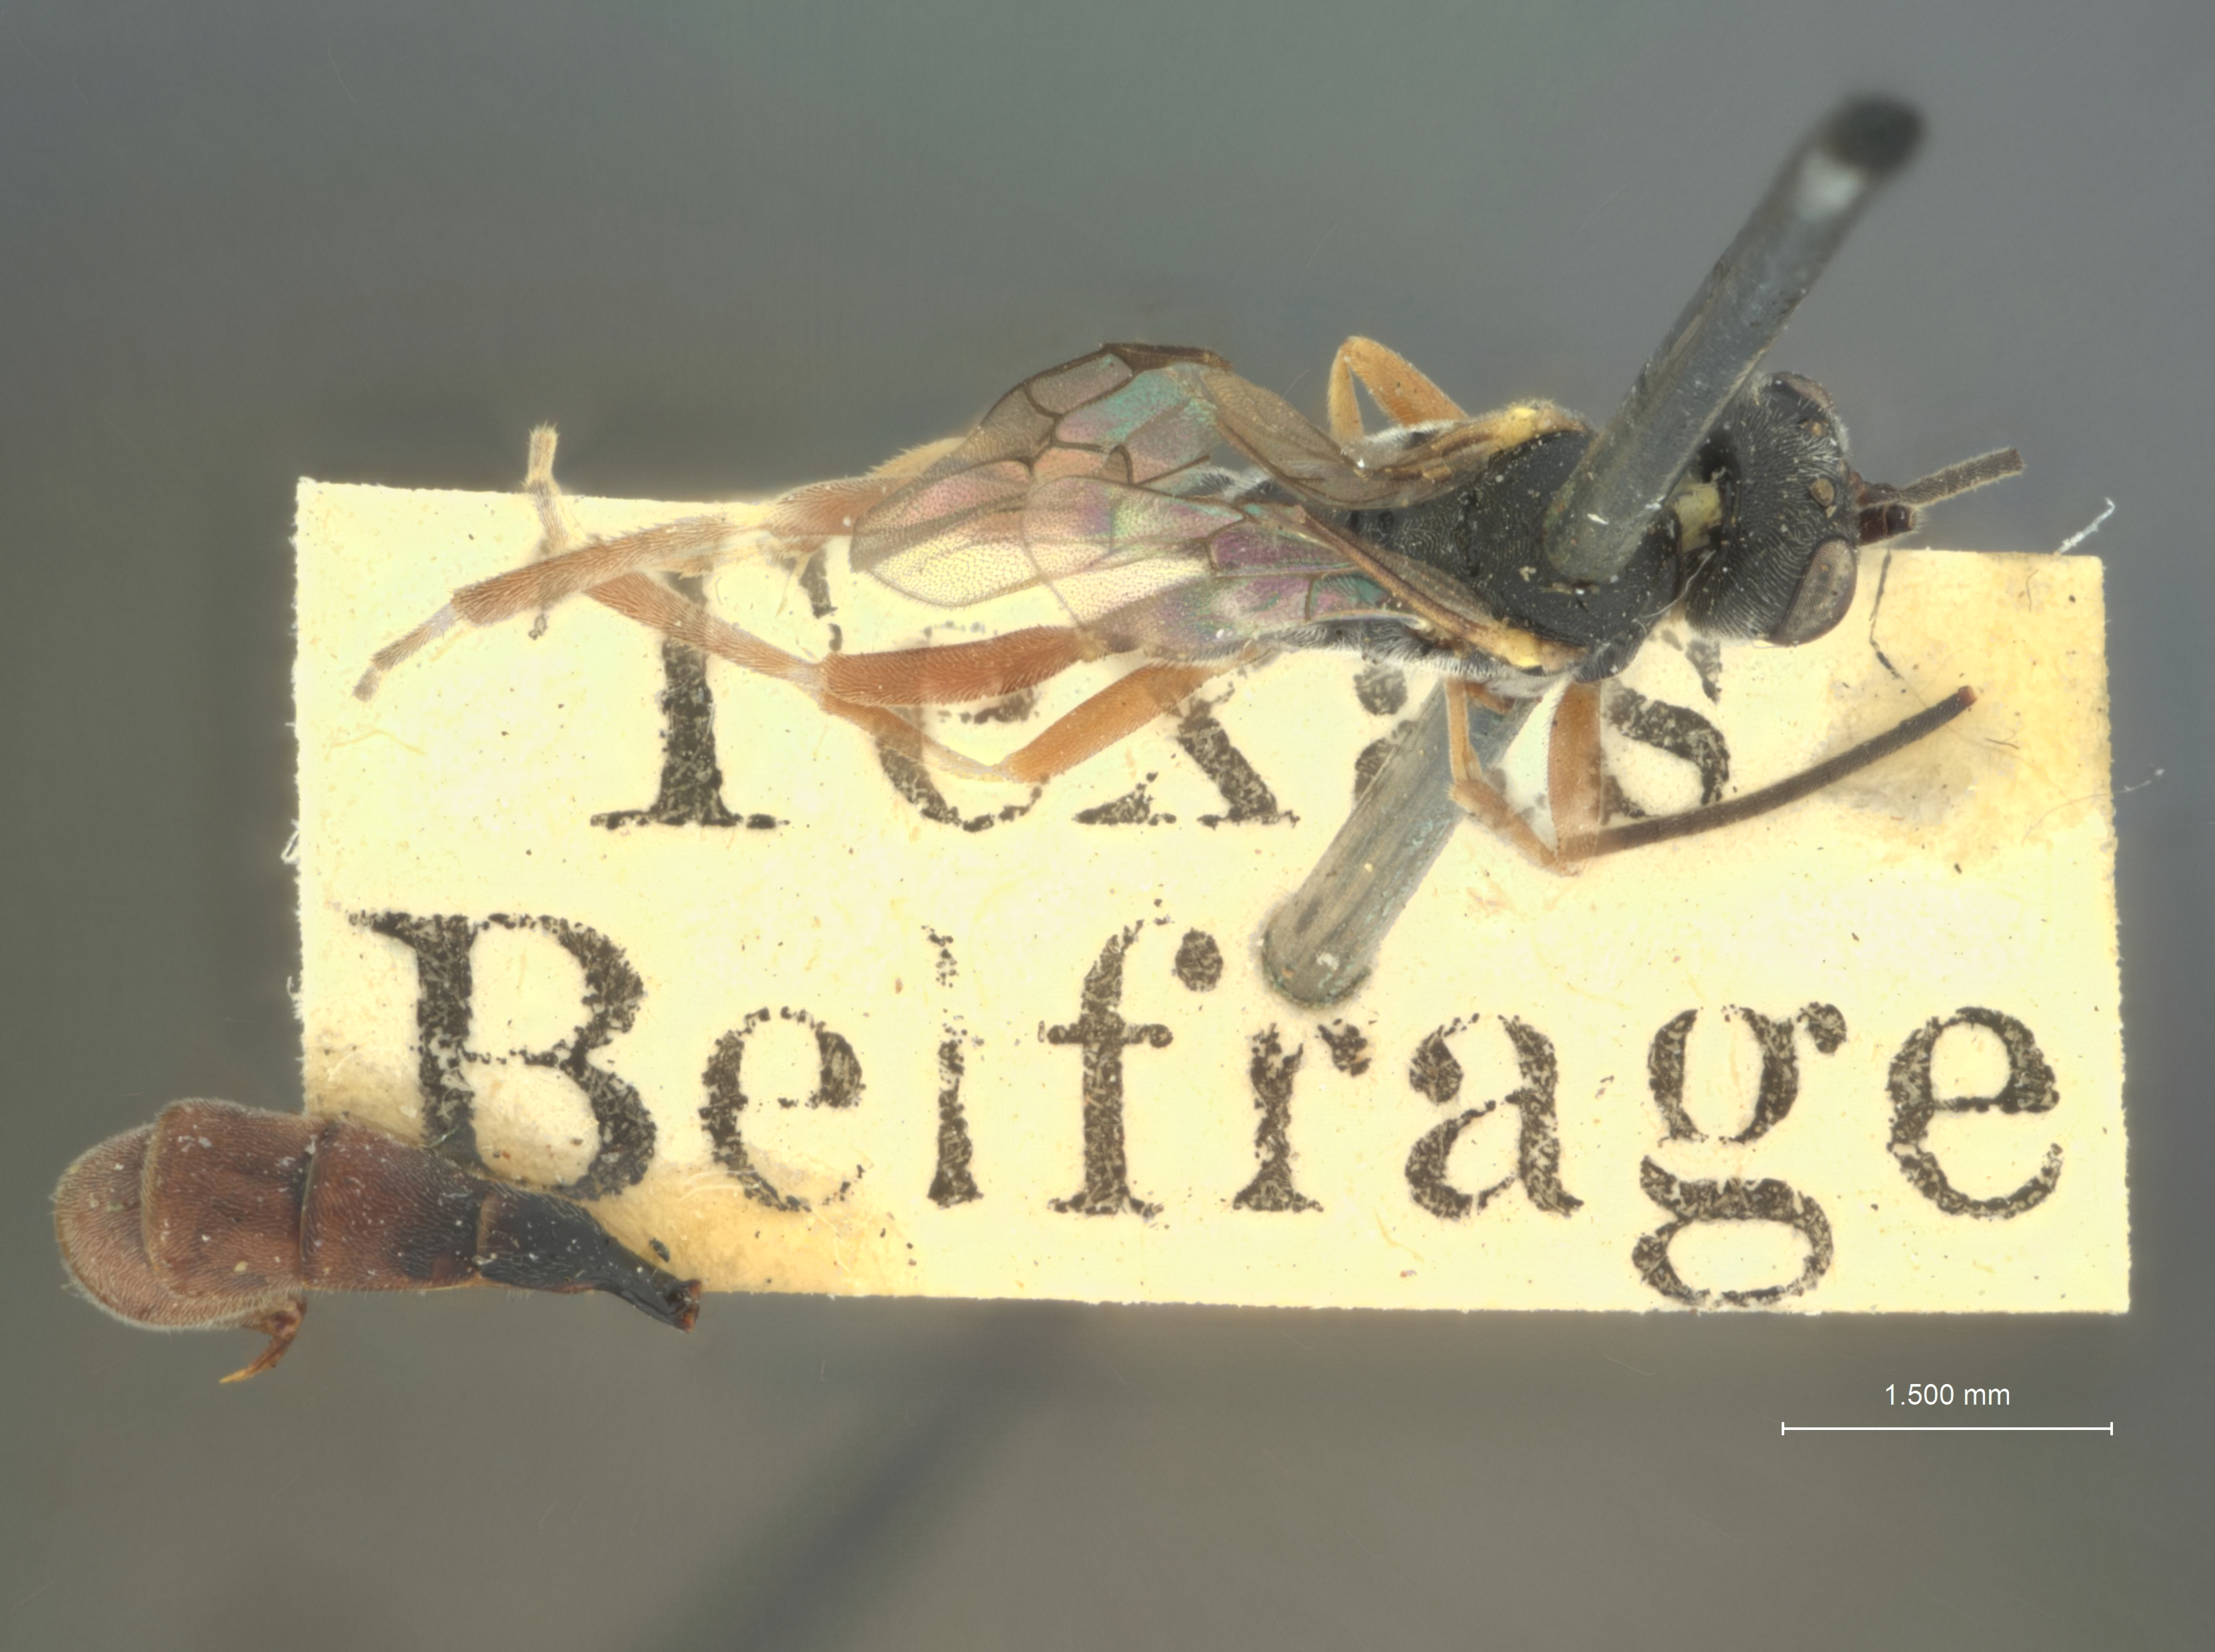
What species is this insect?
Limneria peraffinis
